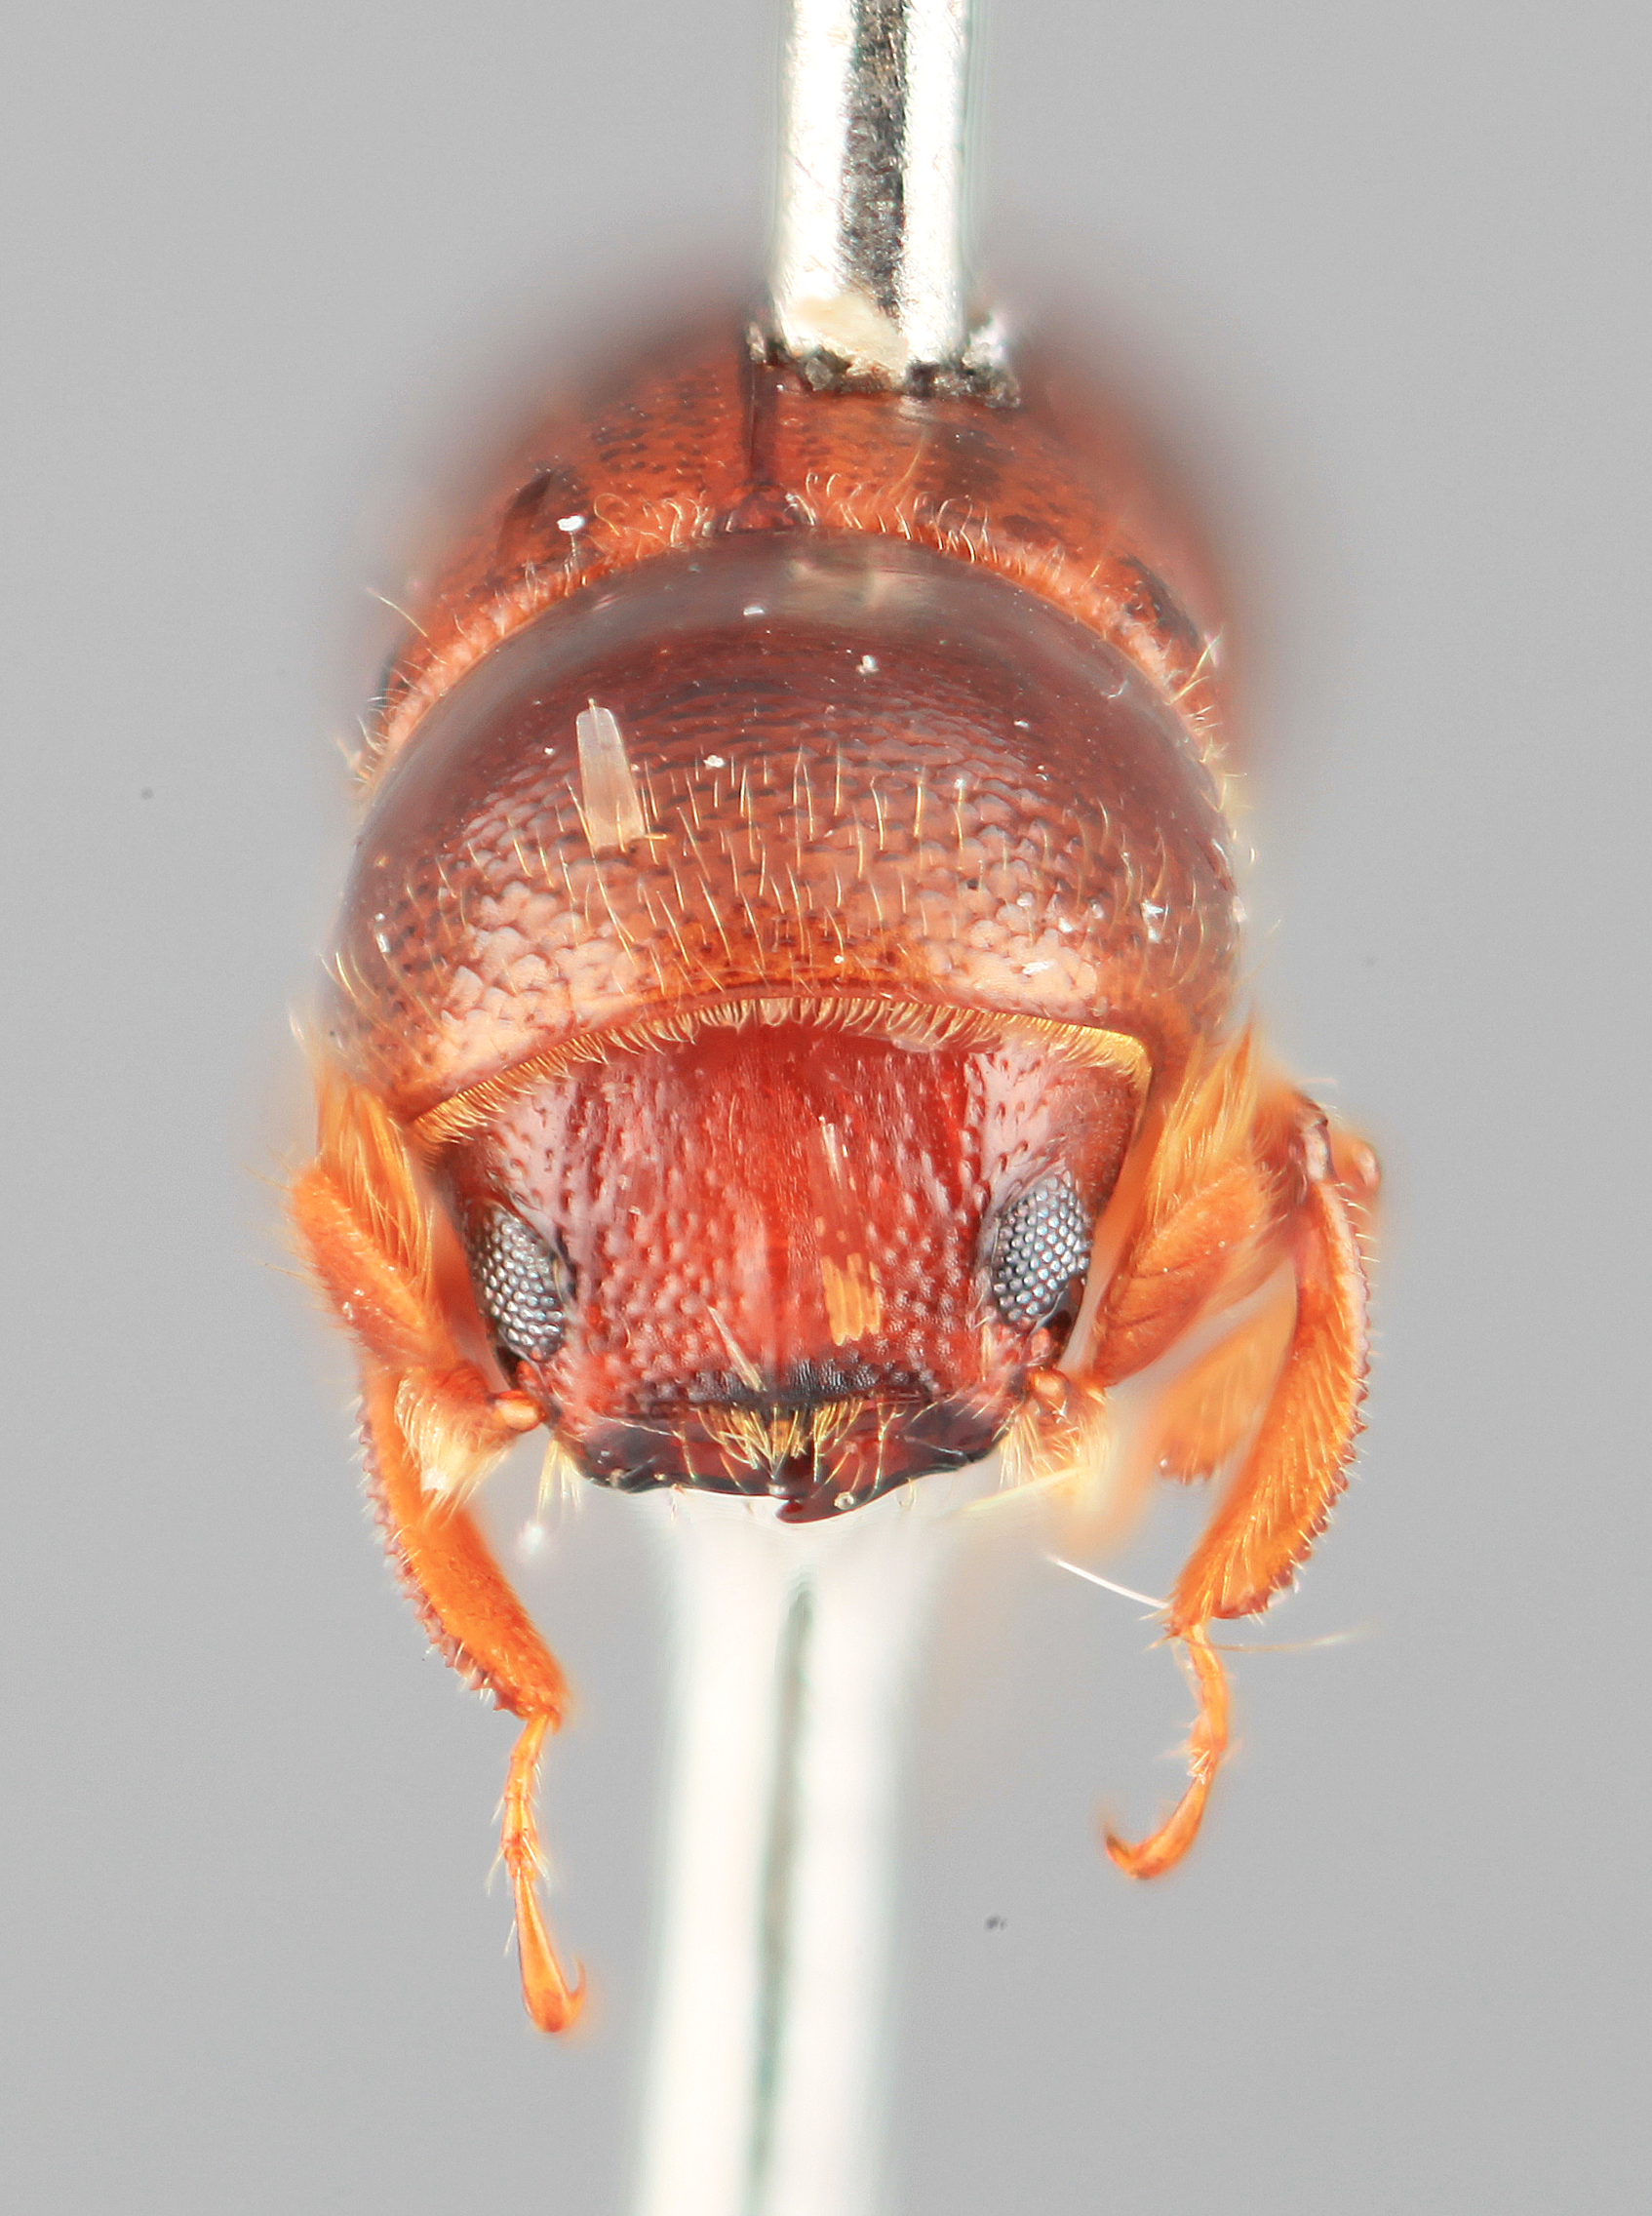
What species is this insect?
Monarthrum subcarinatum
